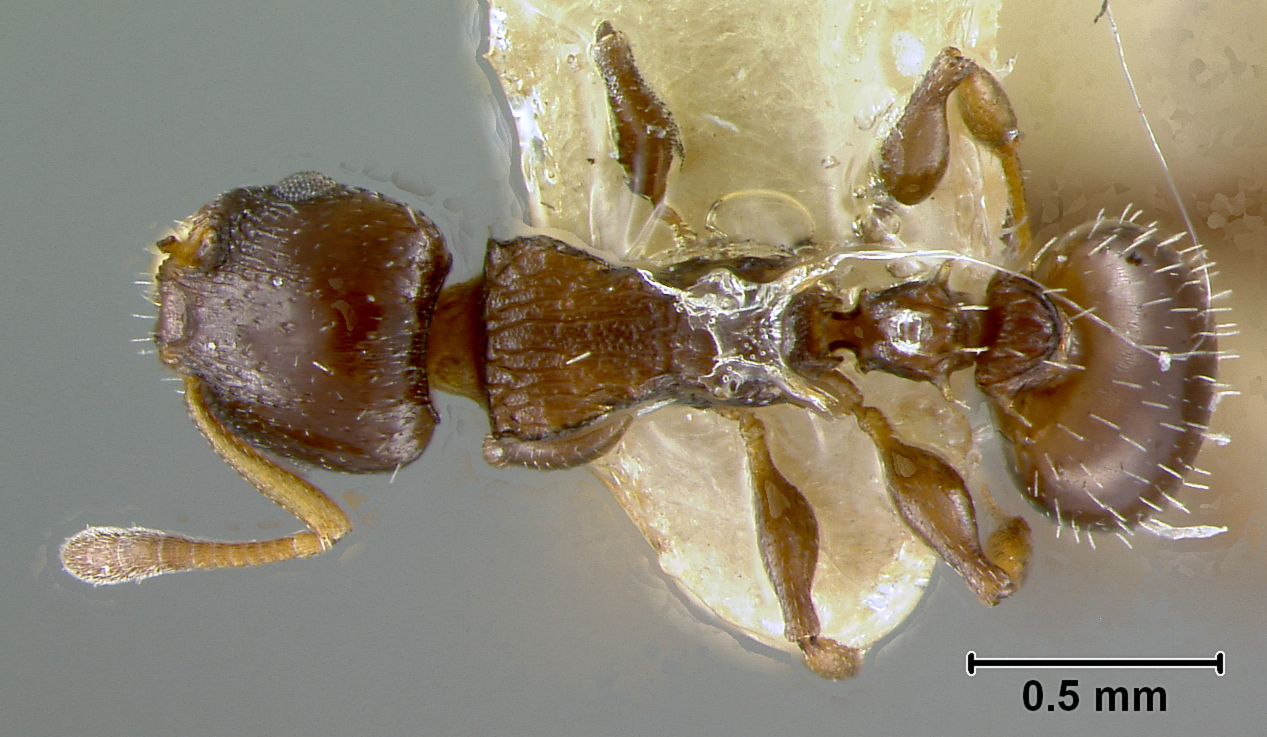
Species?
Leptothorax echinatinodis
